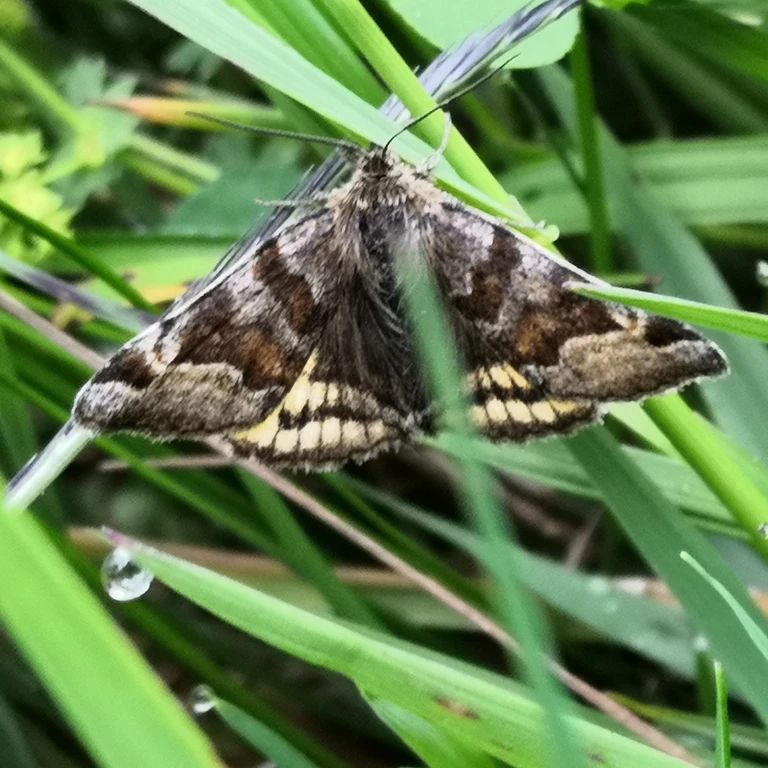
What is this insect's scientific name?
Euclidia glyphica
